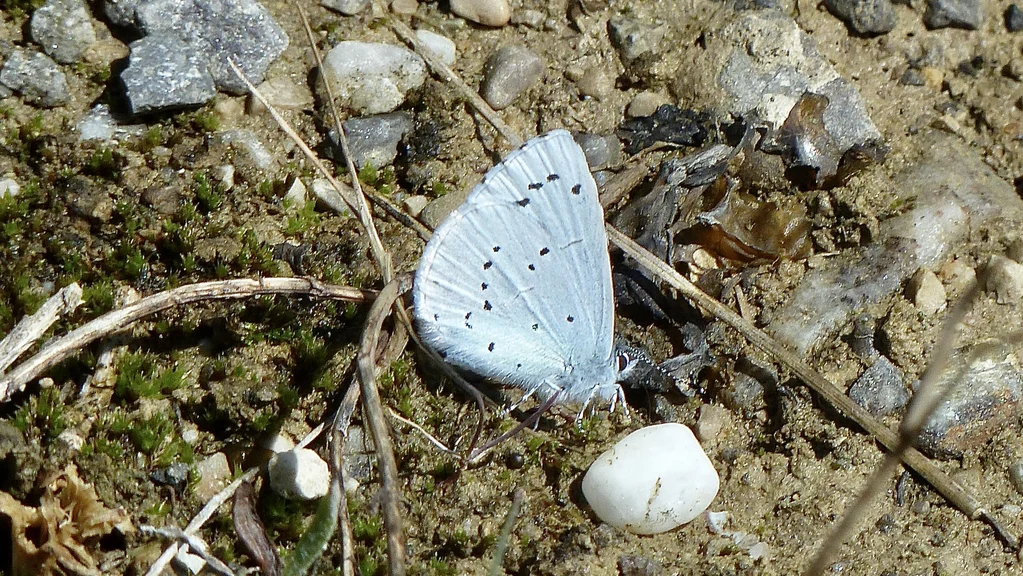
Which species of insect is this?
Celastrina argiolus
